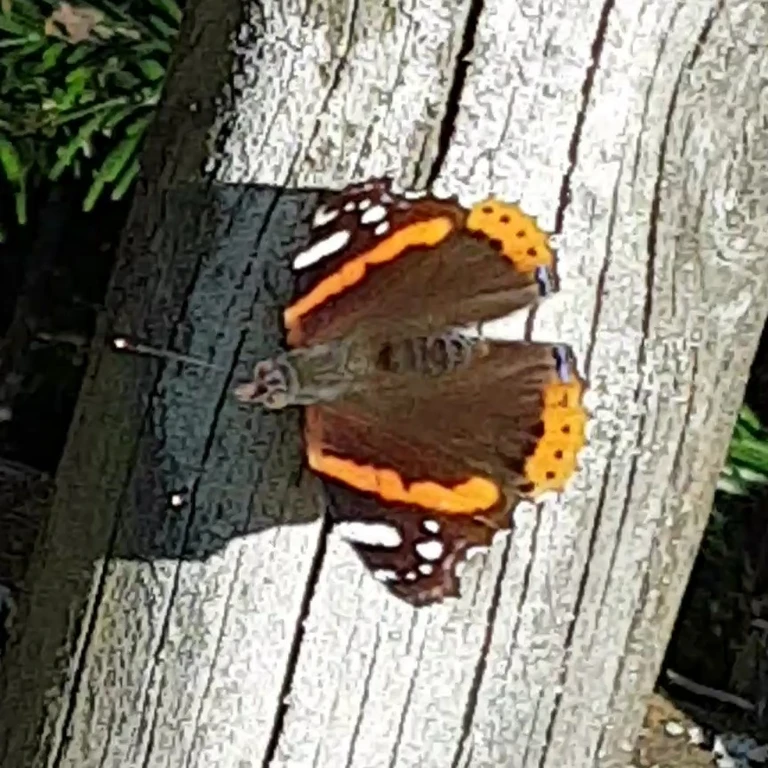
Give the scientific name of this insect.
Vanessa atalanta
